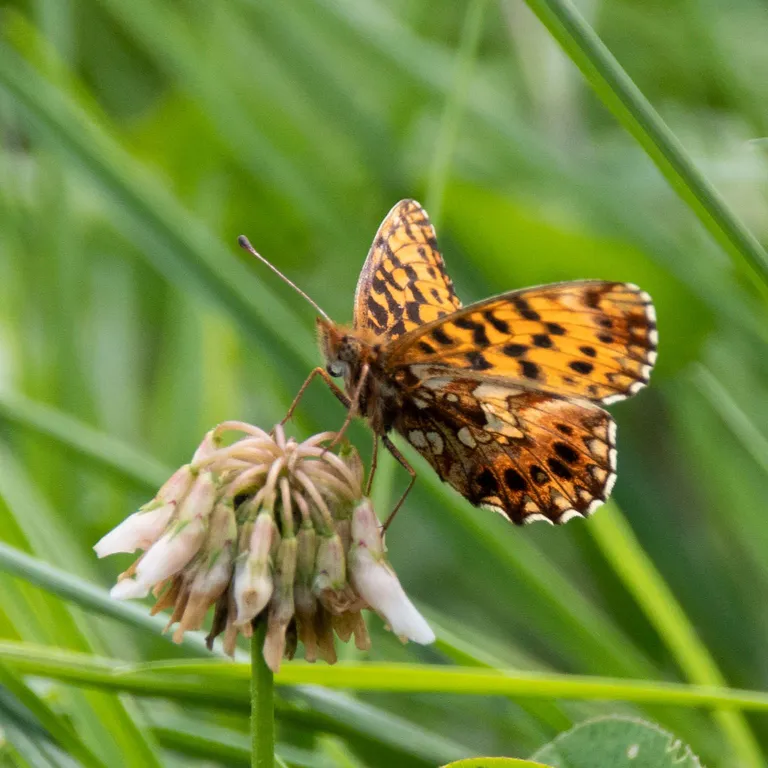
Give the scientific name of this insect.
Boloria dia
